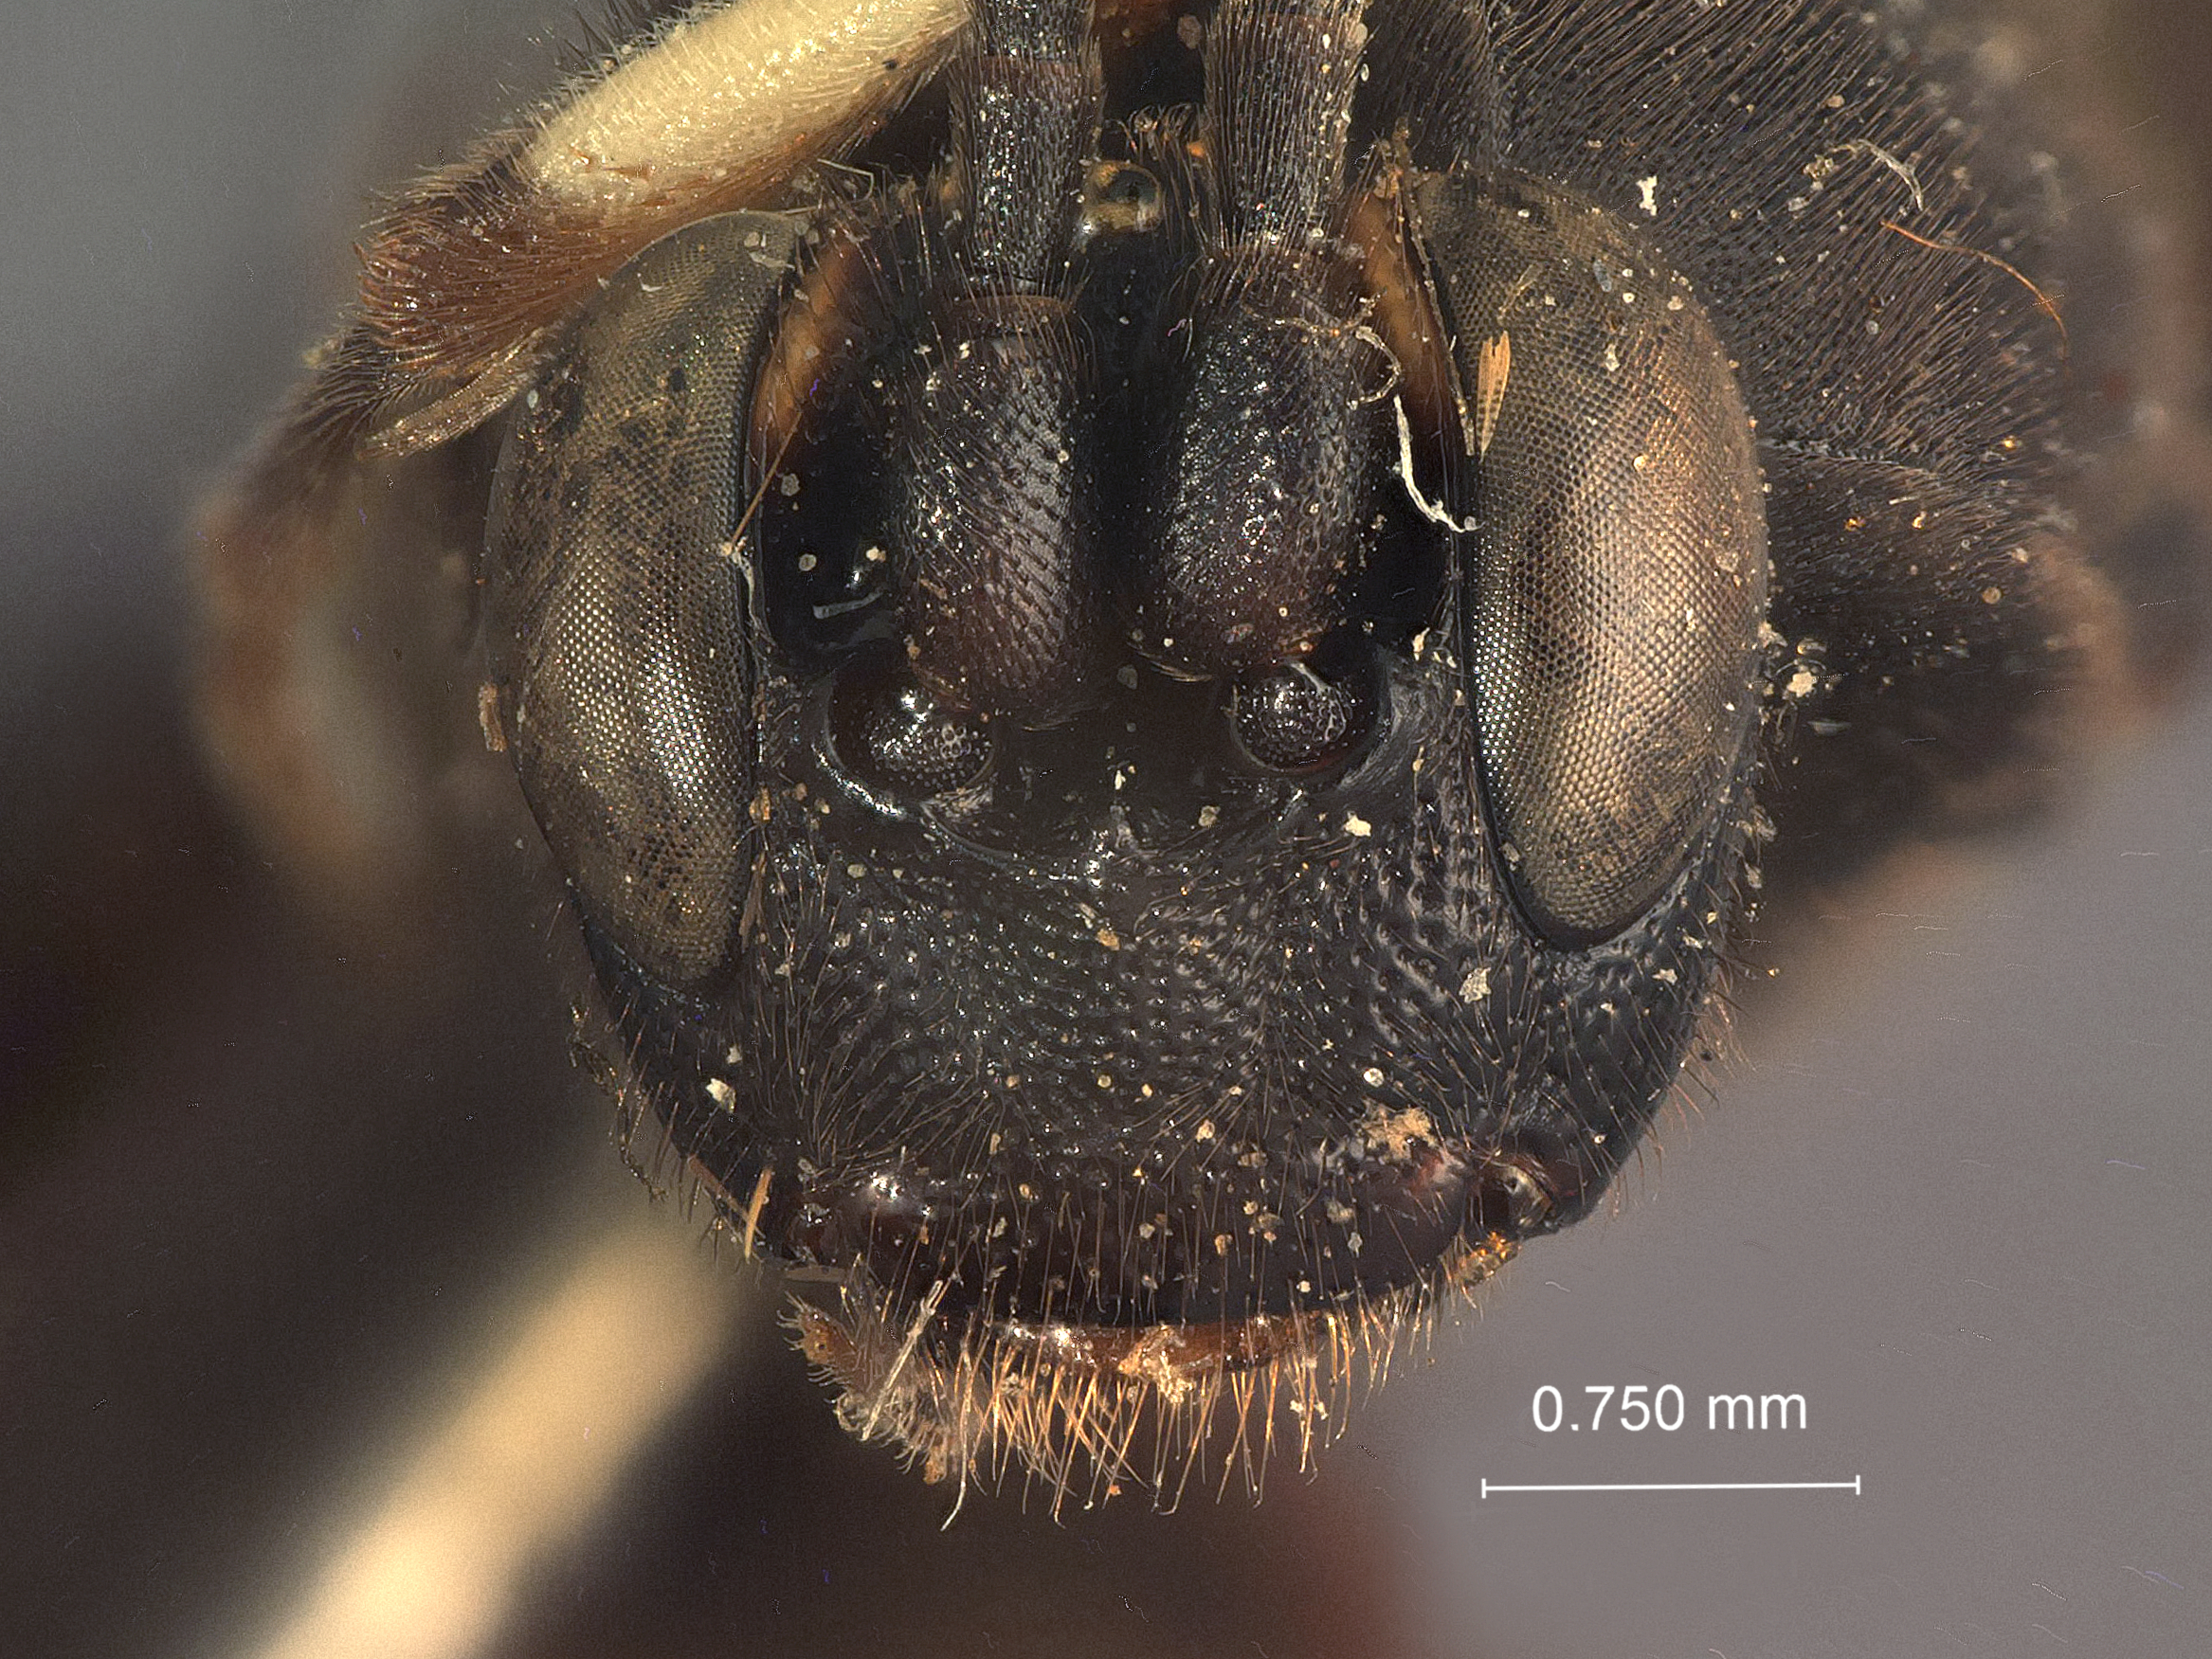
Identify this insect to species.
Melanichneumon japonicus
